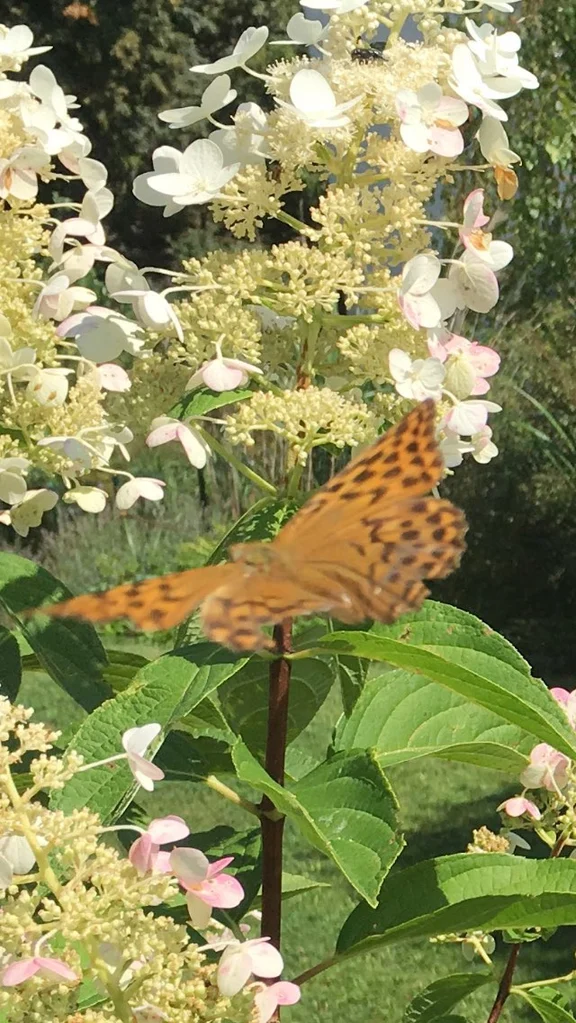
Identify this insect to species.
Argynnis paphia
